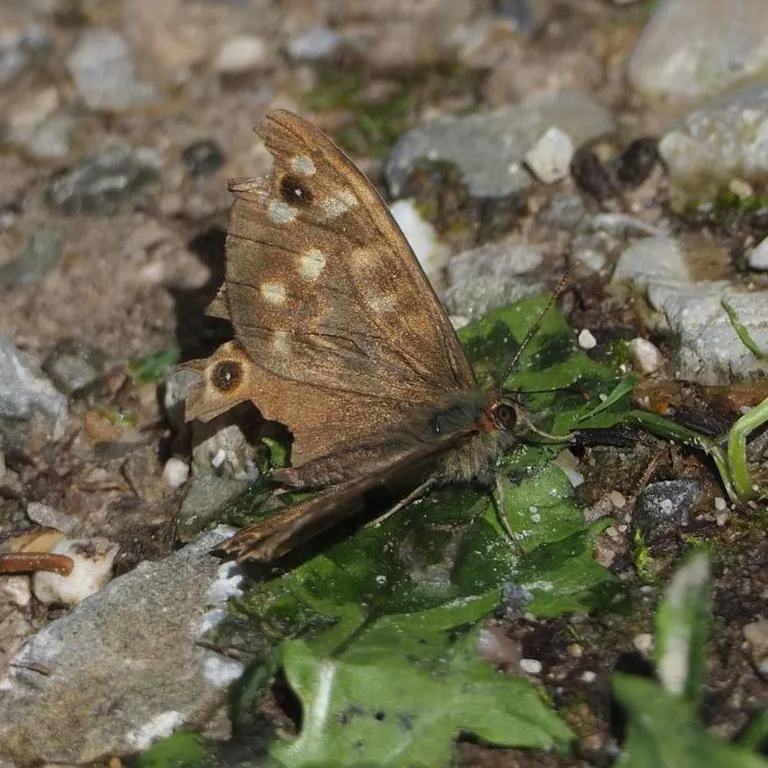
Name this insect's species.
Pararge aegeria
